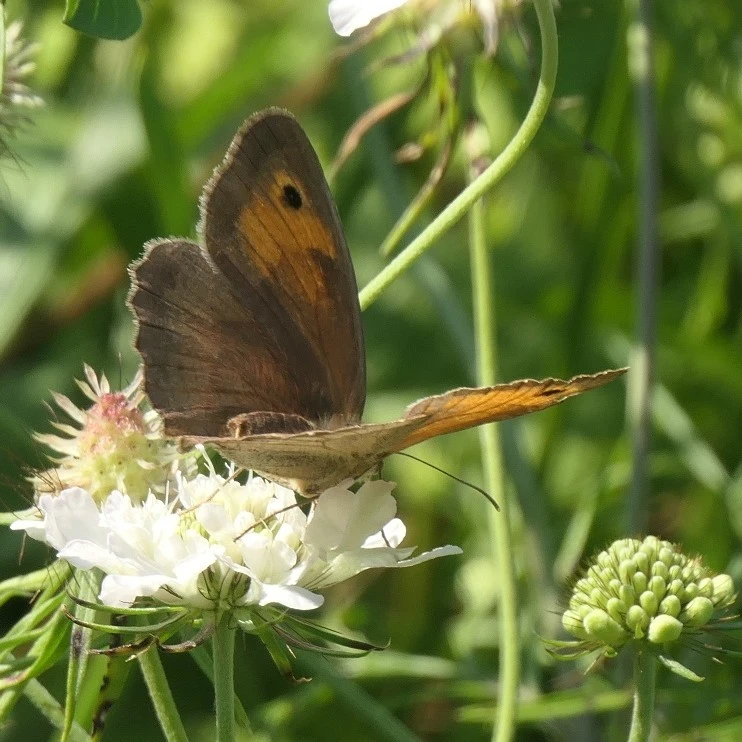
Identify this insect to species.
Maniola jurtina
